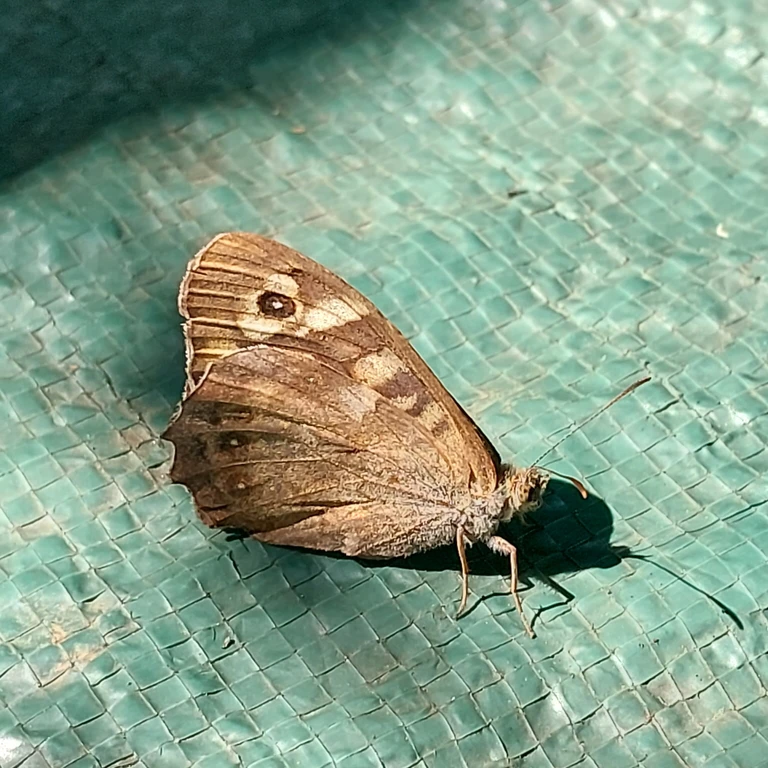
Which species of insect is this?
Pararge aegeria
